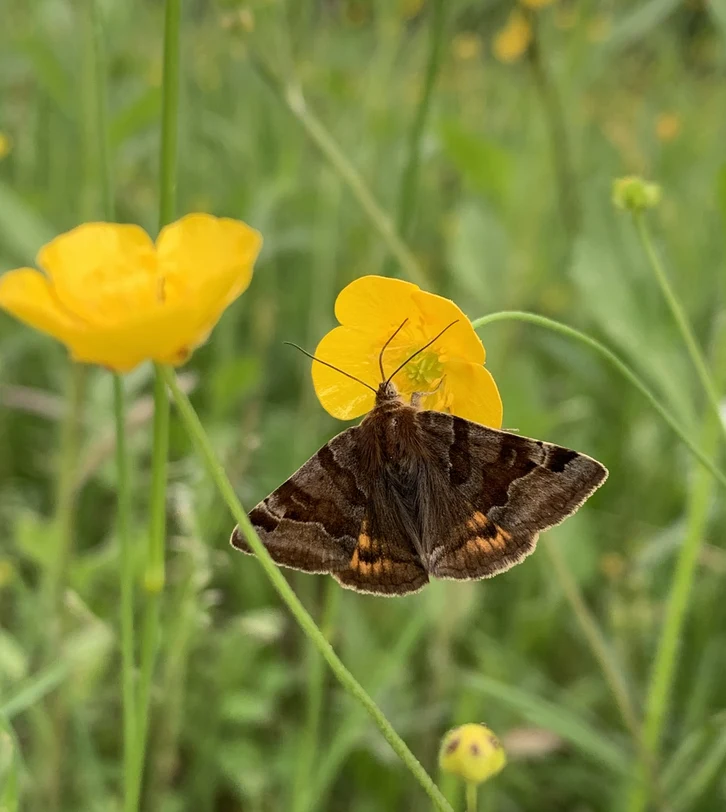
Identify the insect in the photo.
Euclidia glyphica
